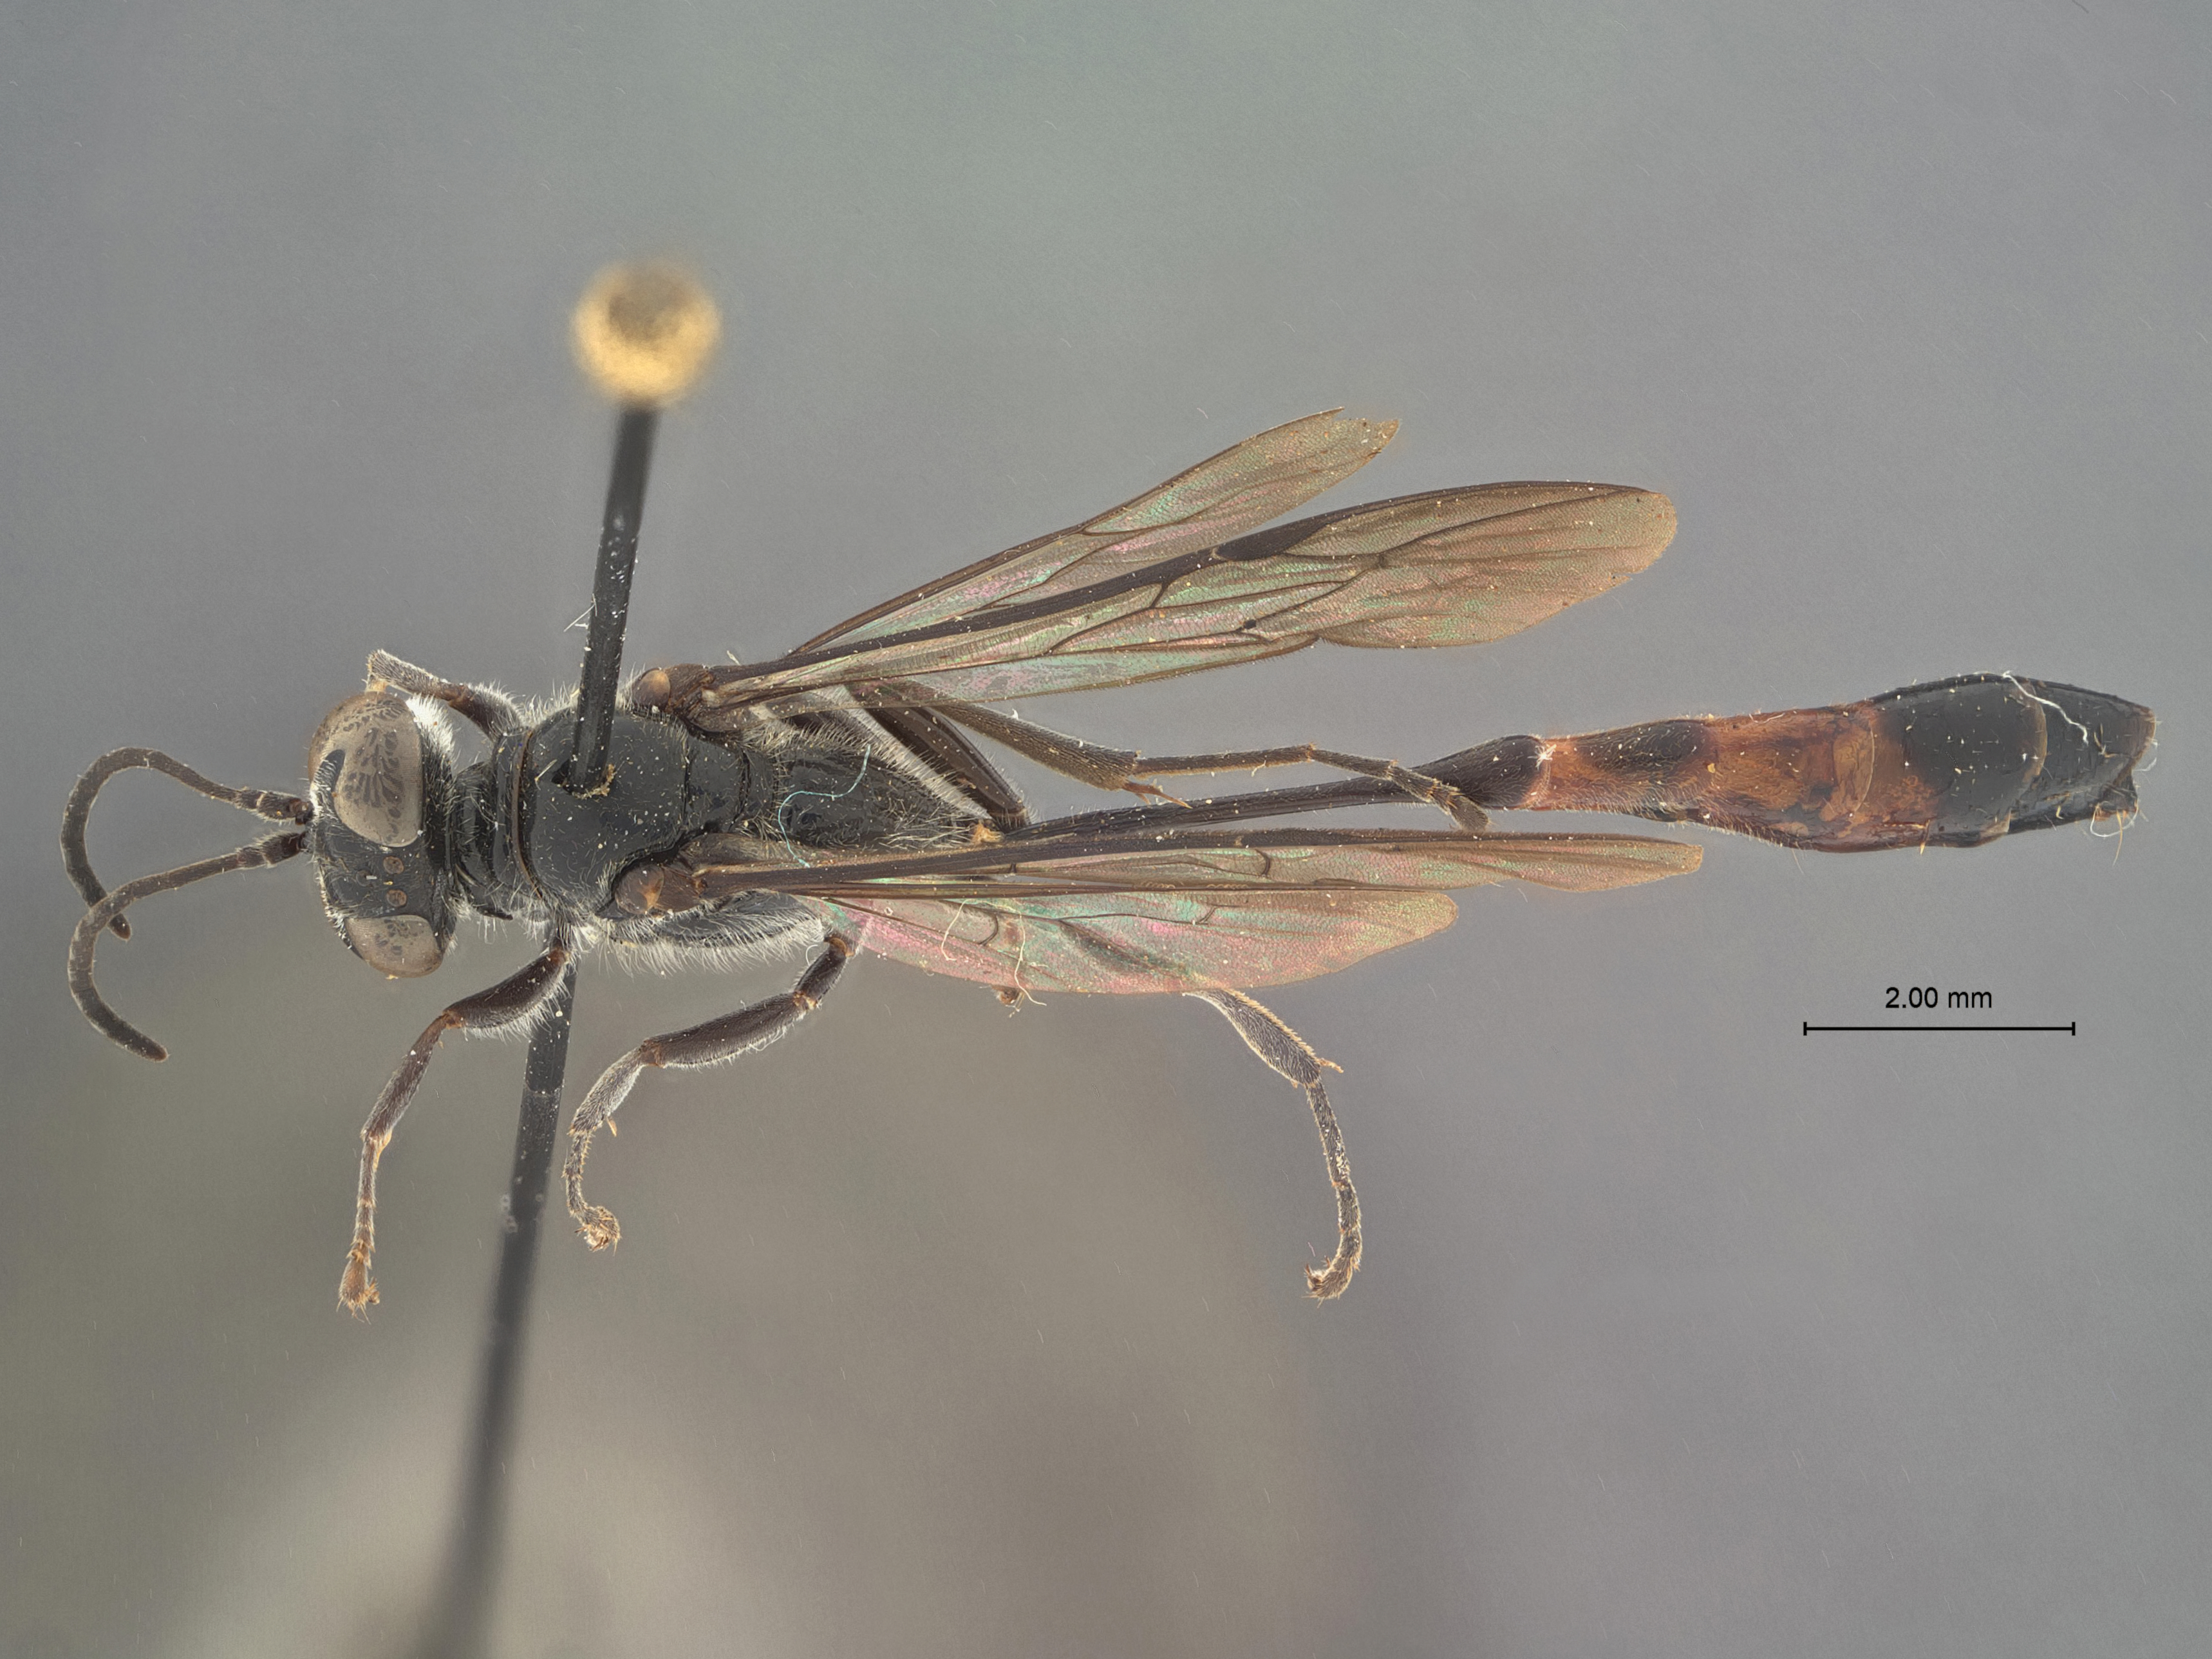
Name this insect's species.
Trypoxylon lamellatum
